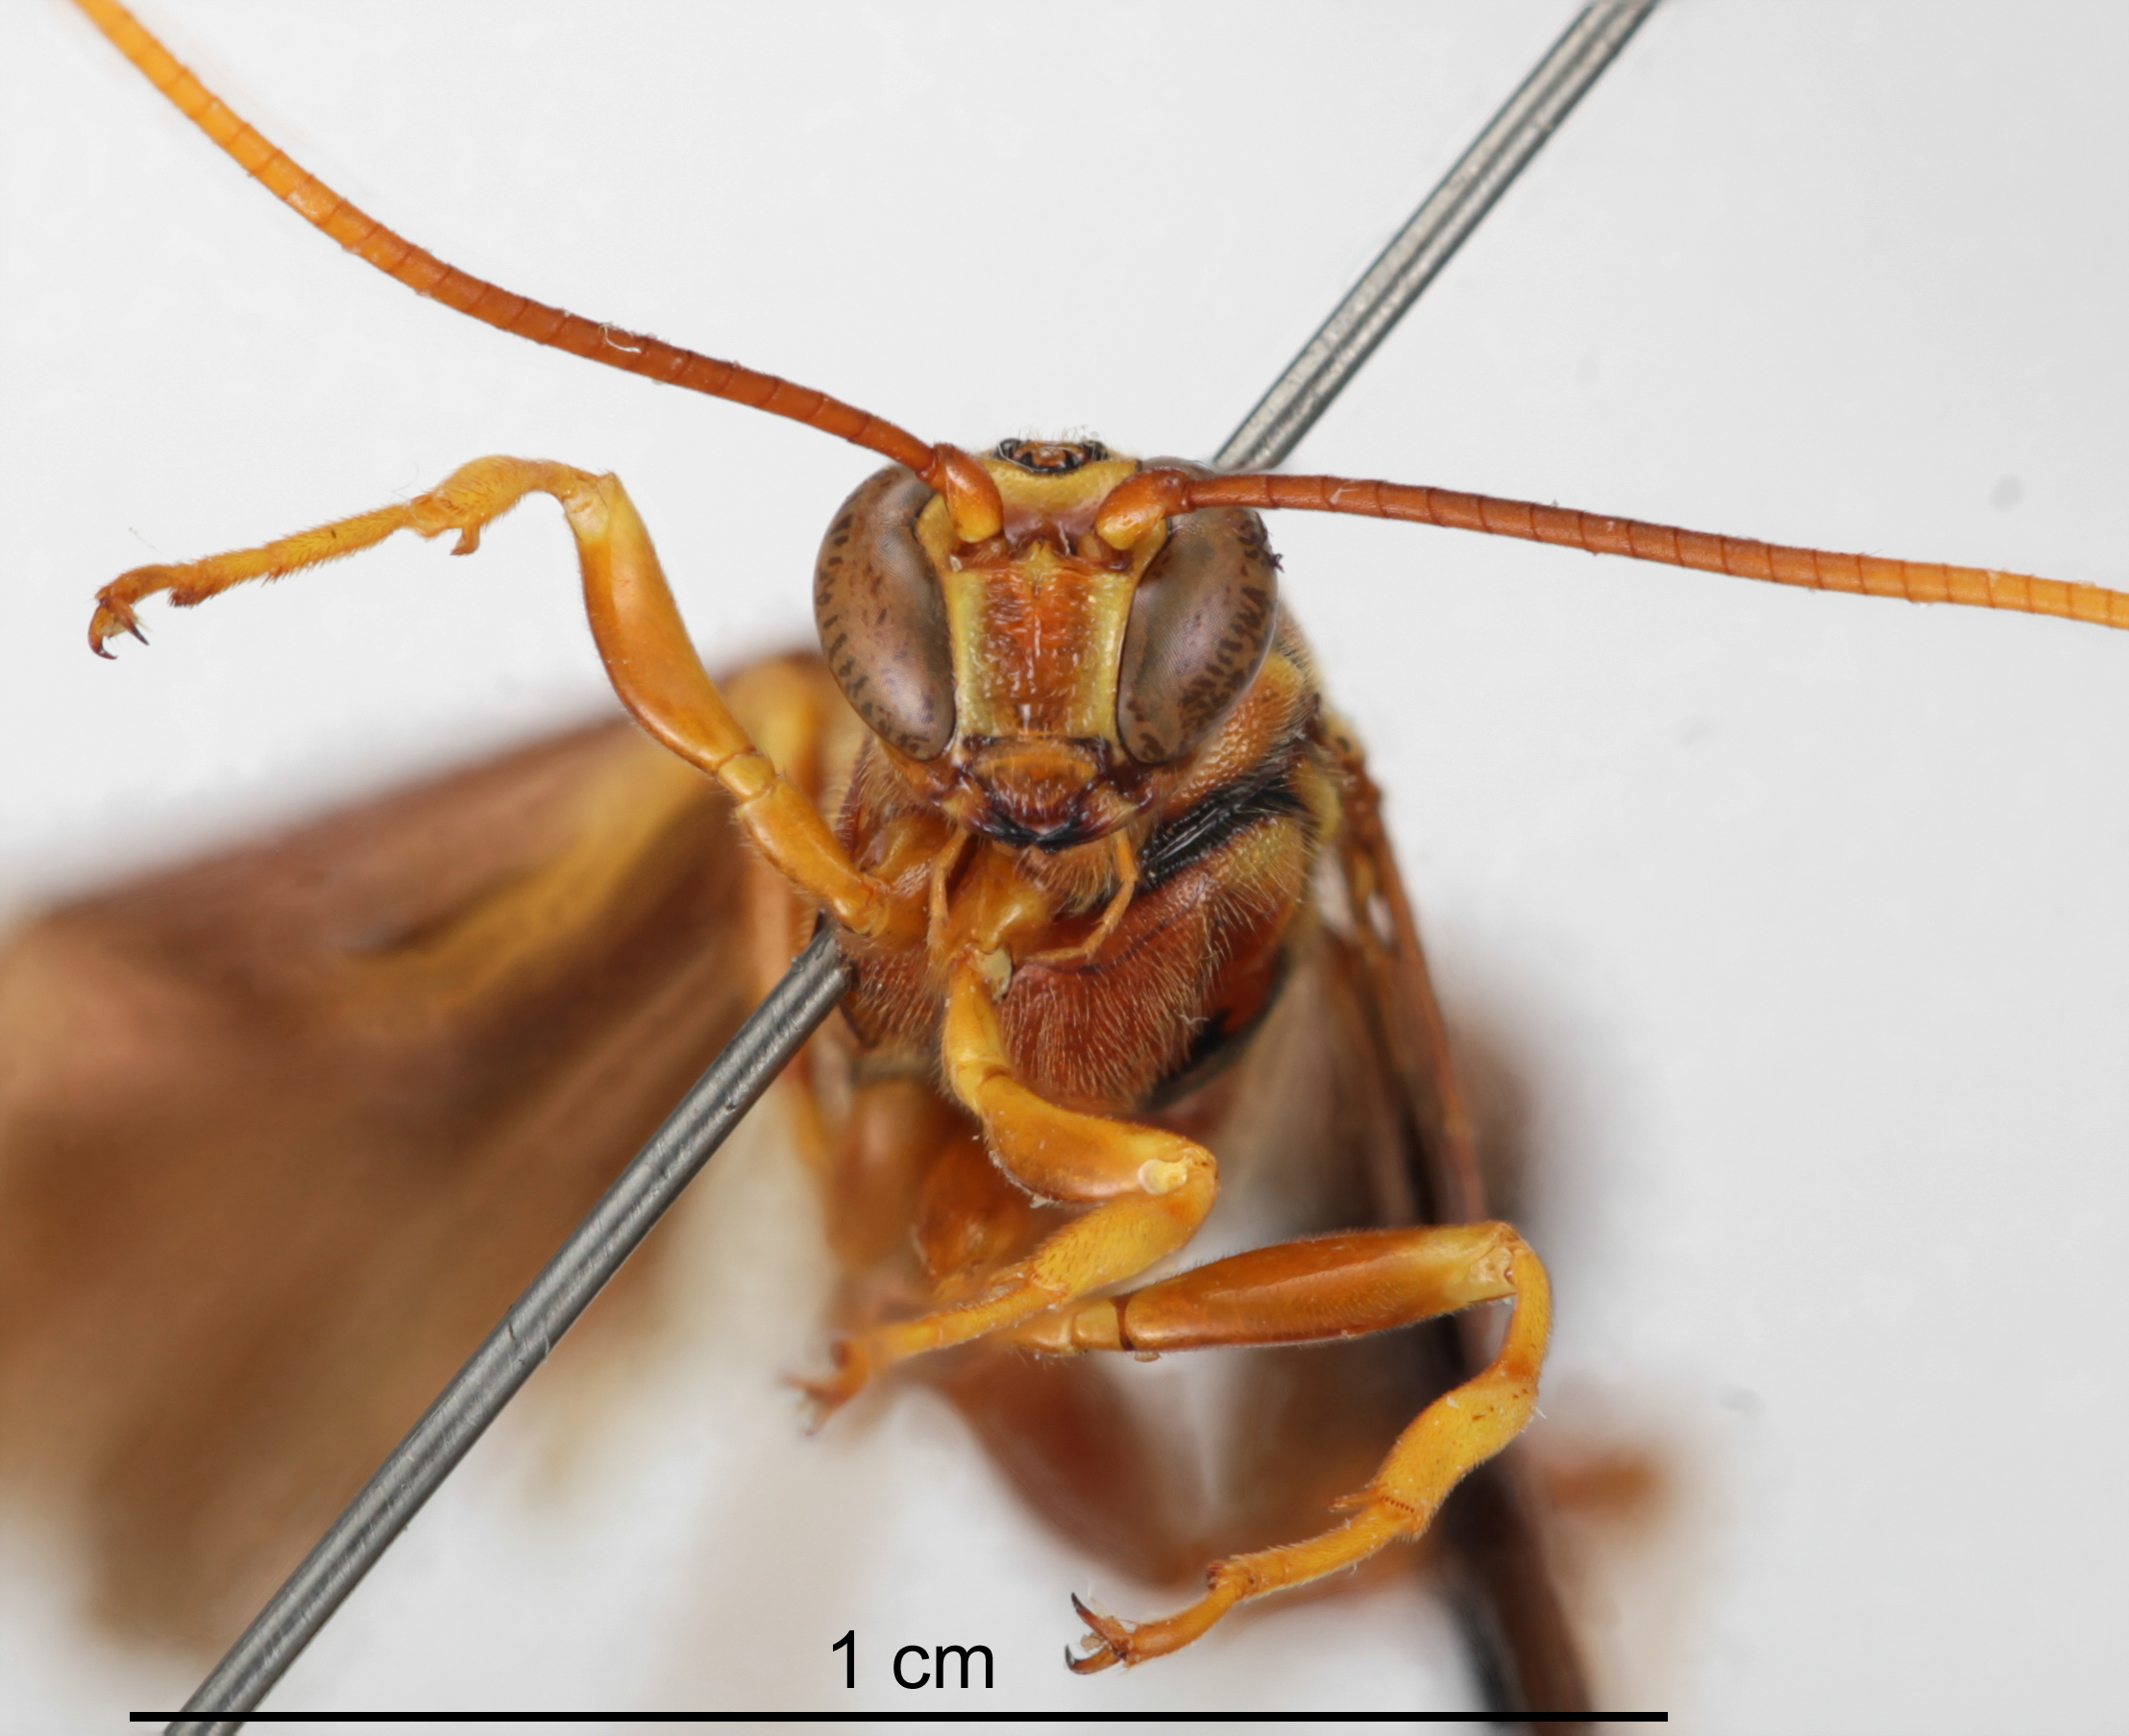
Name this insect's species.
Megarhyssa macrura
